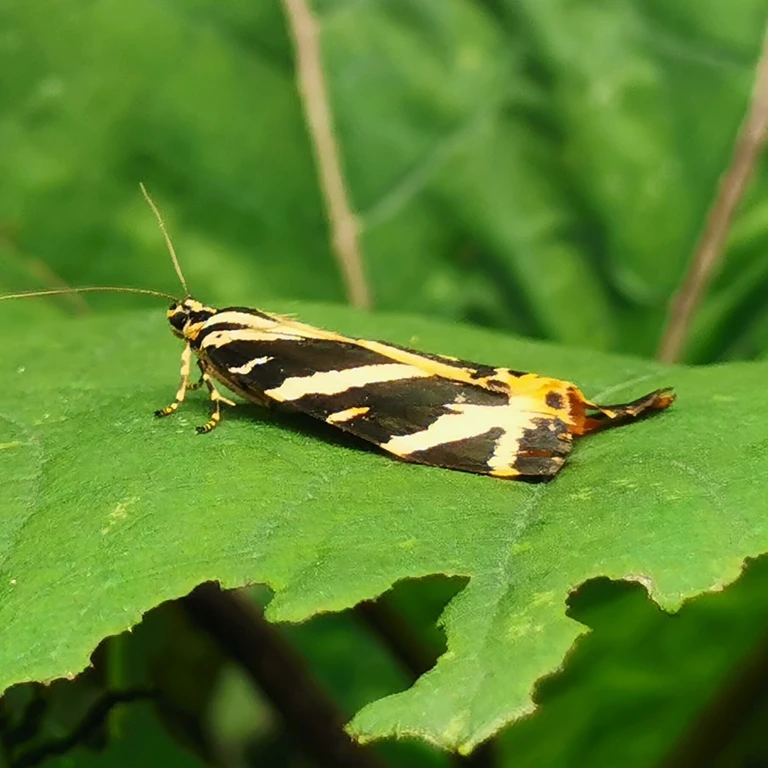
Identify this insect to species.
Euplagia quadripunctaria
